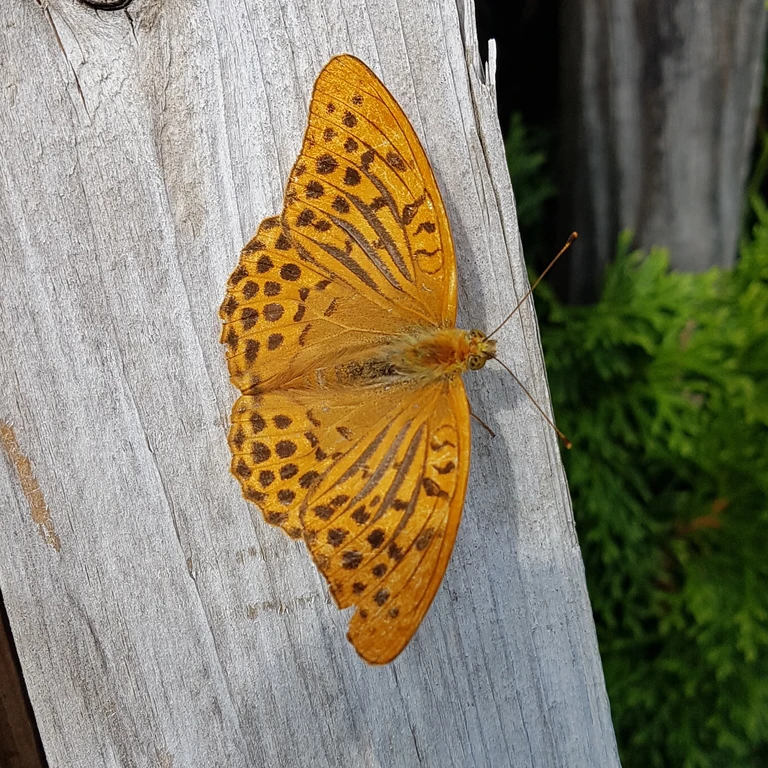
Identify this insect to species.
Argynnis paphia
